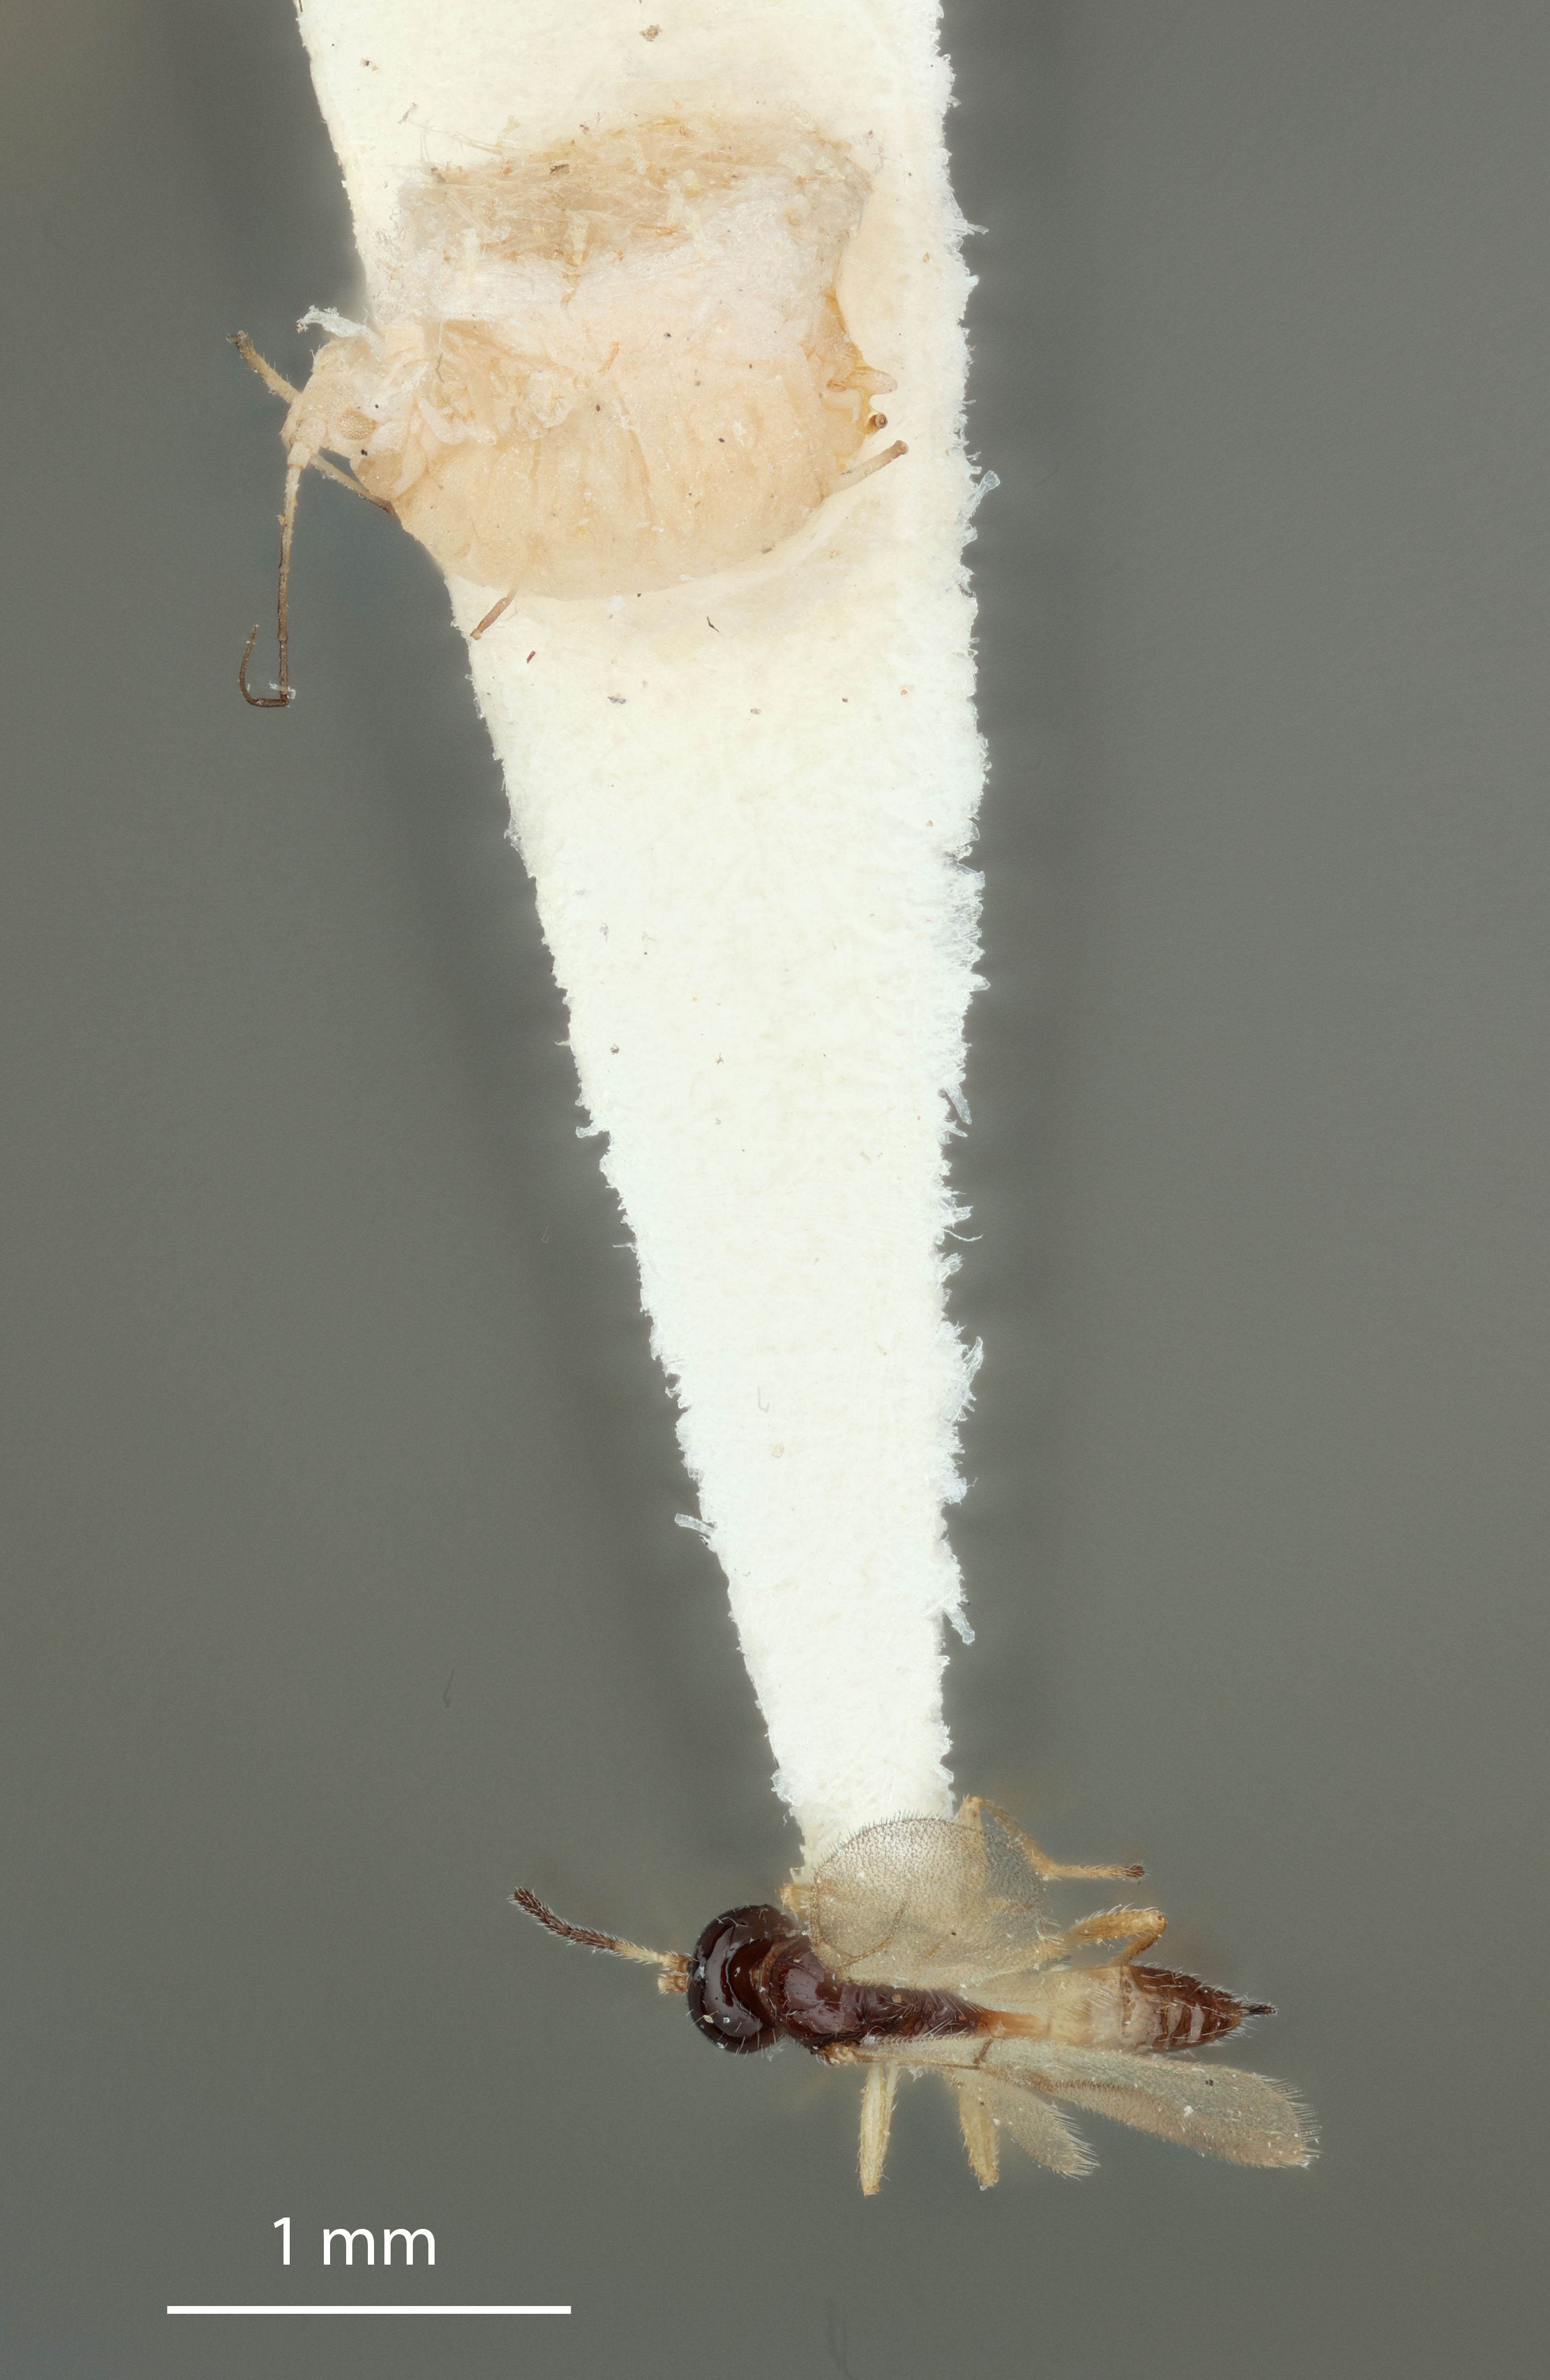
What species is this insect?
Praon quadratum
